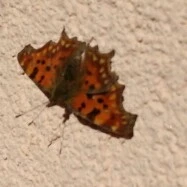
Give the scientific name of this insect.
Polygonia c-album
